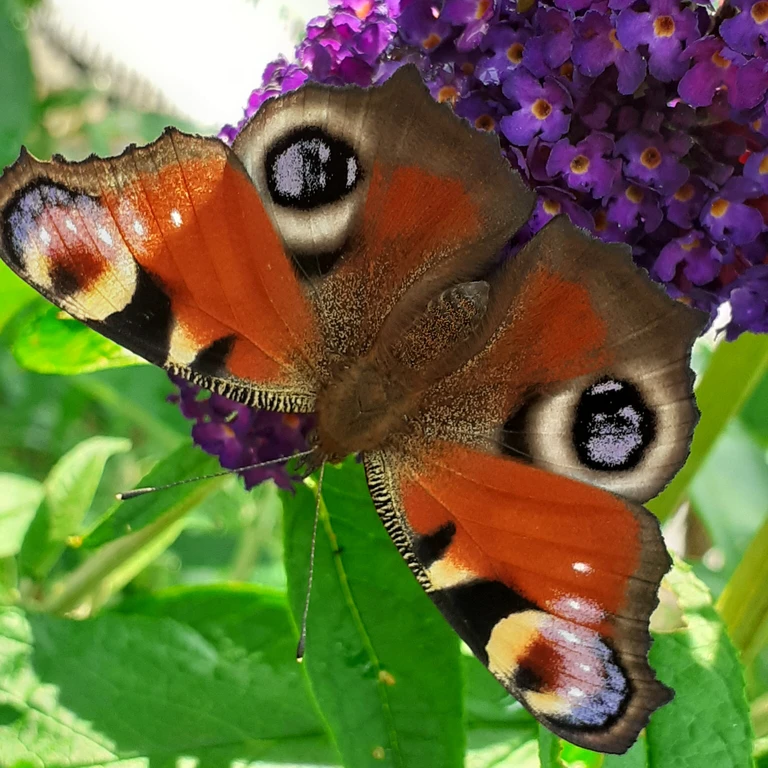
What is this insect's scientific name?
Aglais io
